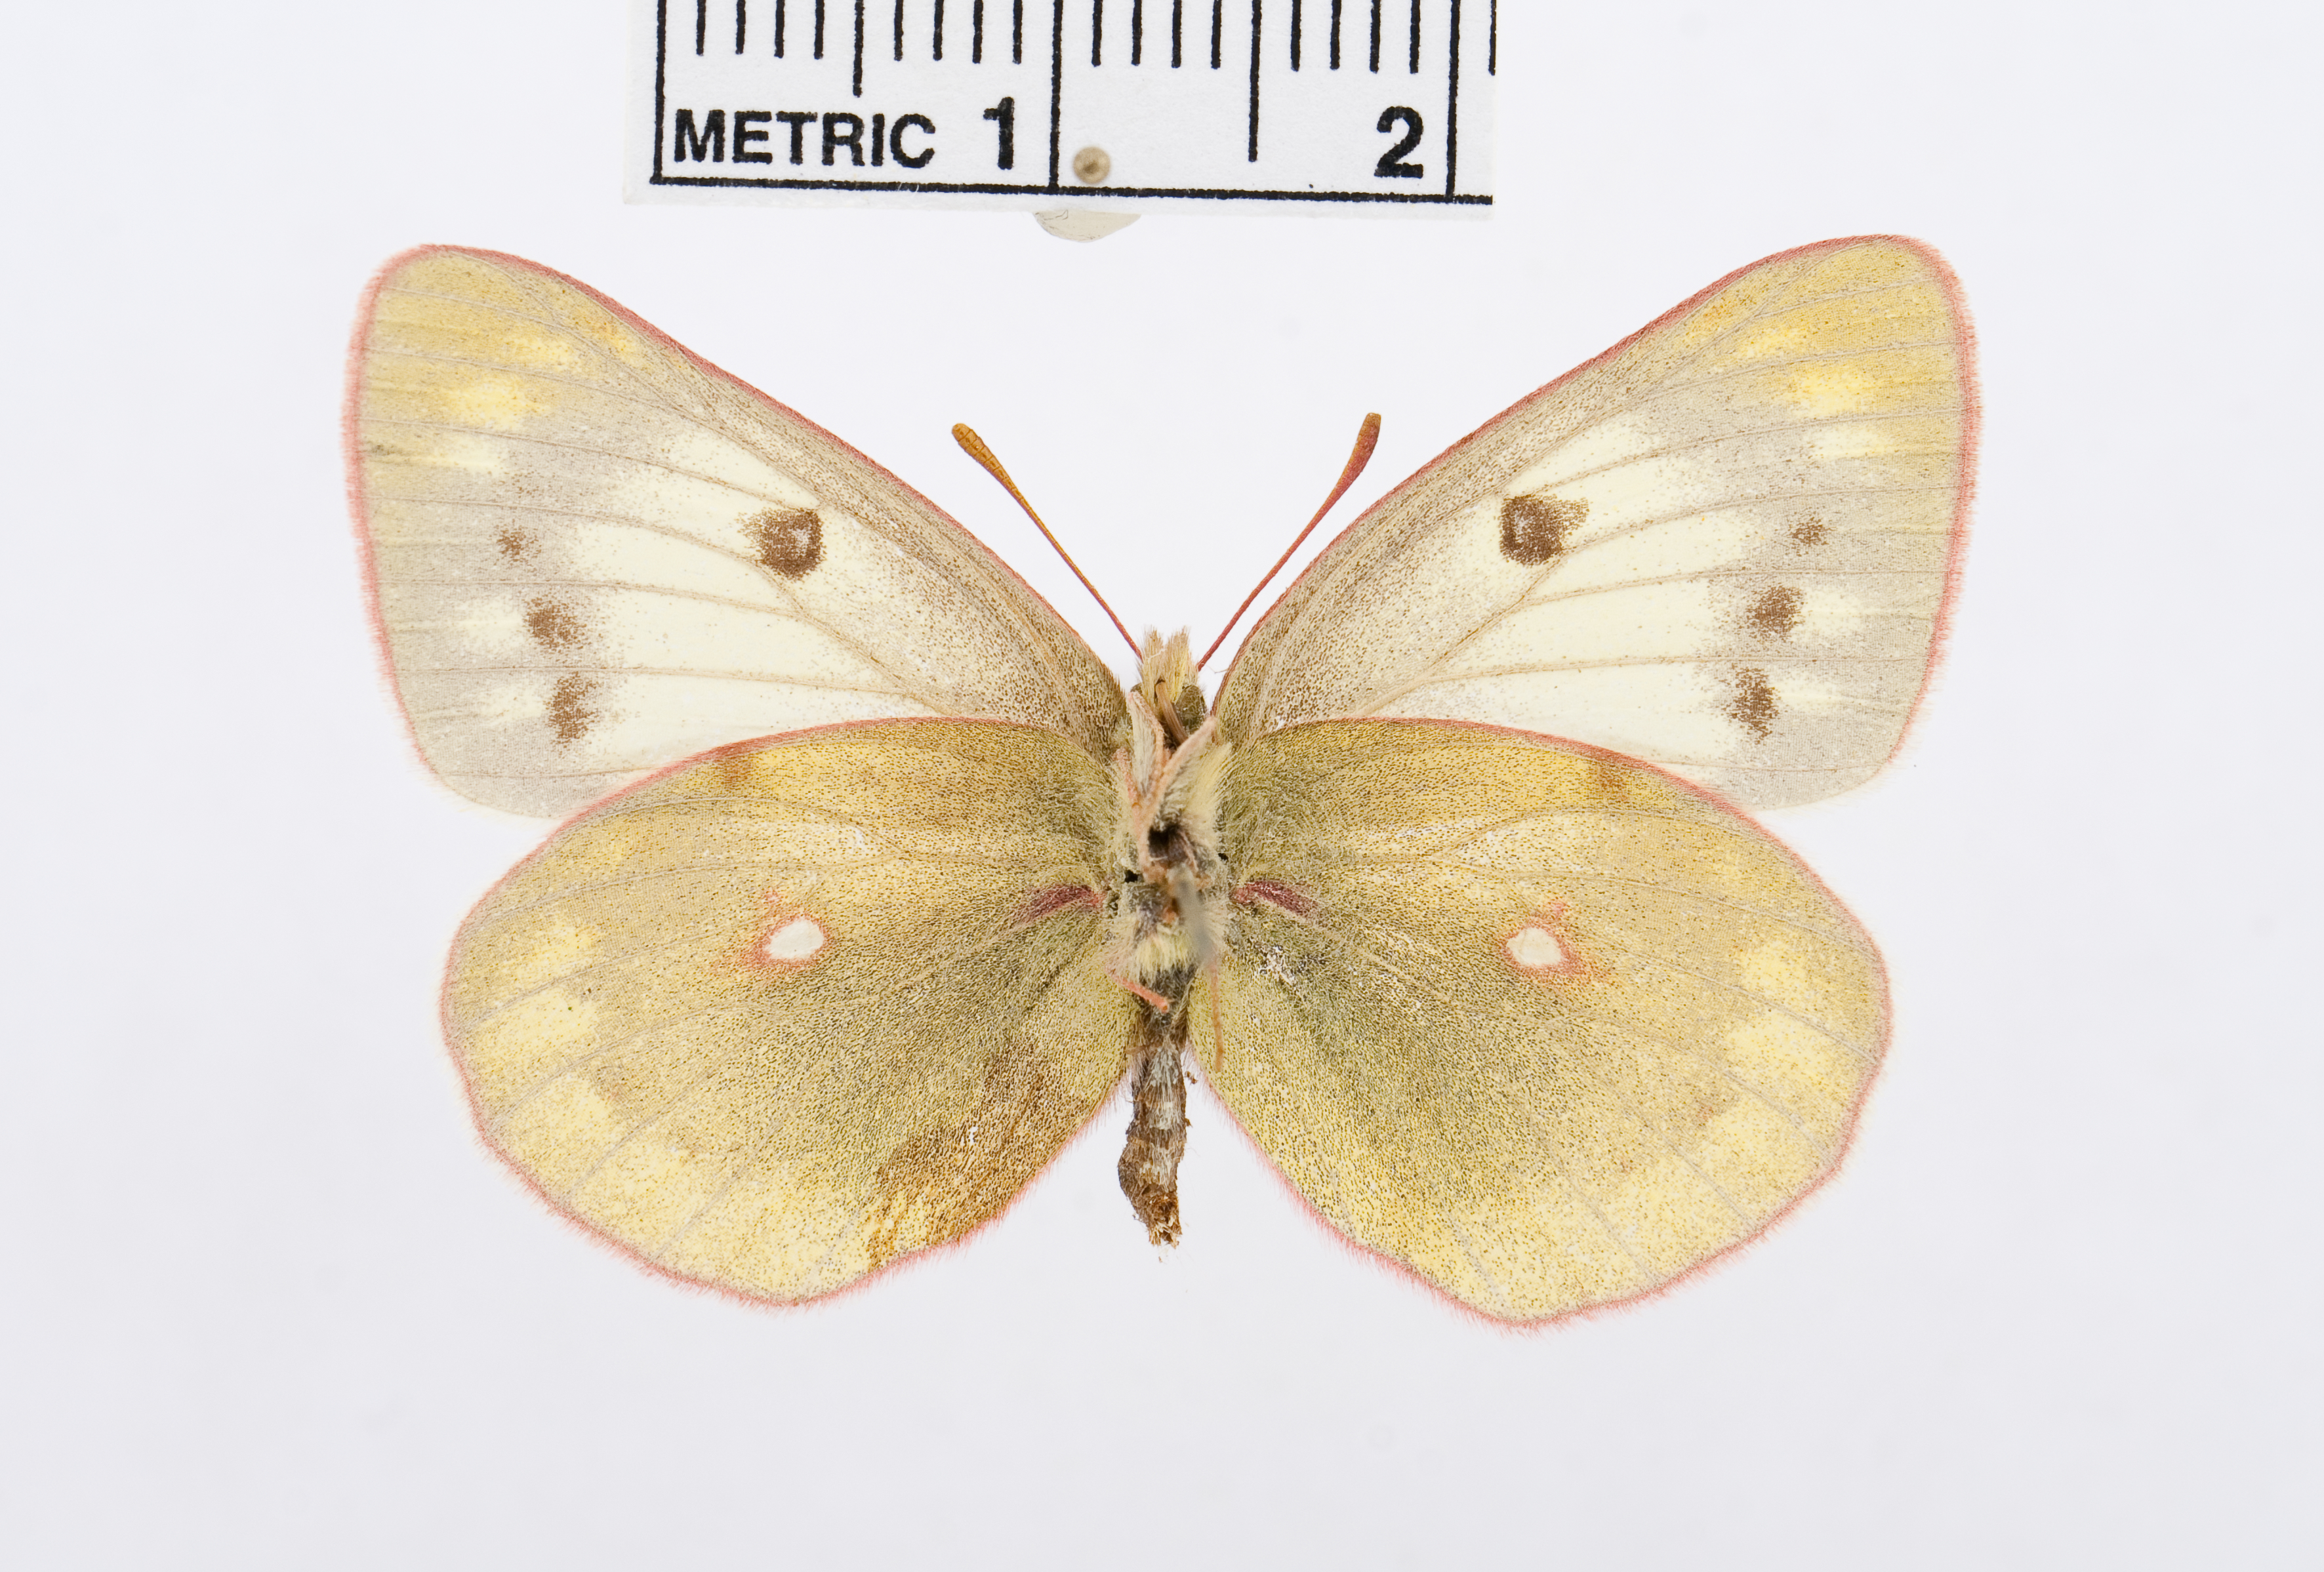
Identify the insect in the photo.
Colias christophi
